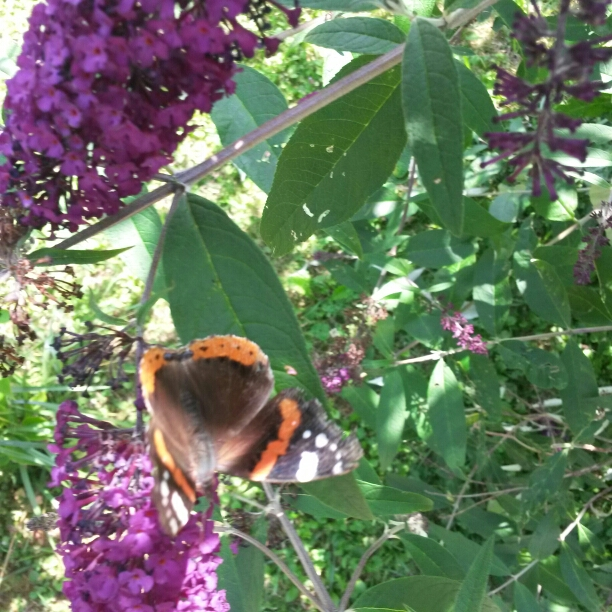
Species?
Vanessa atalanta
